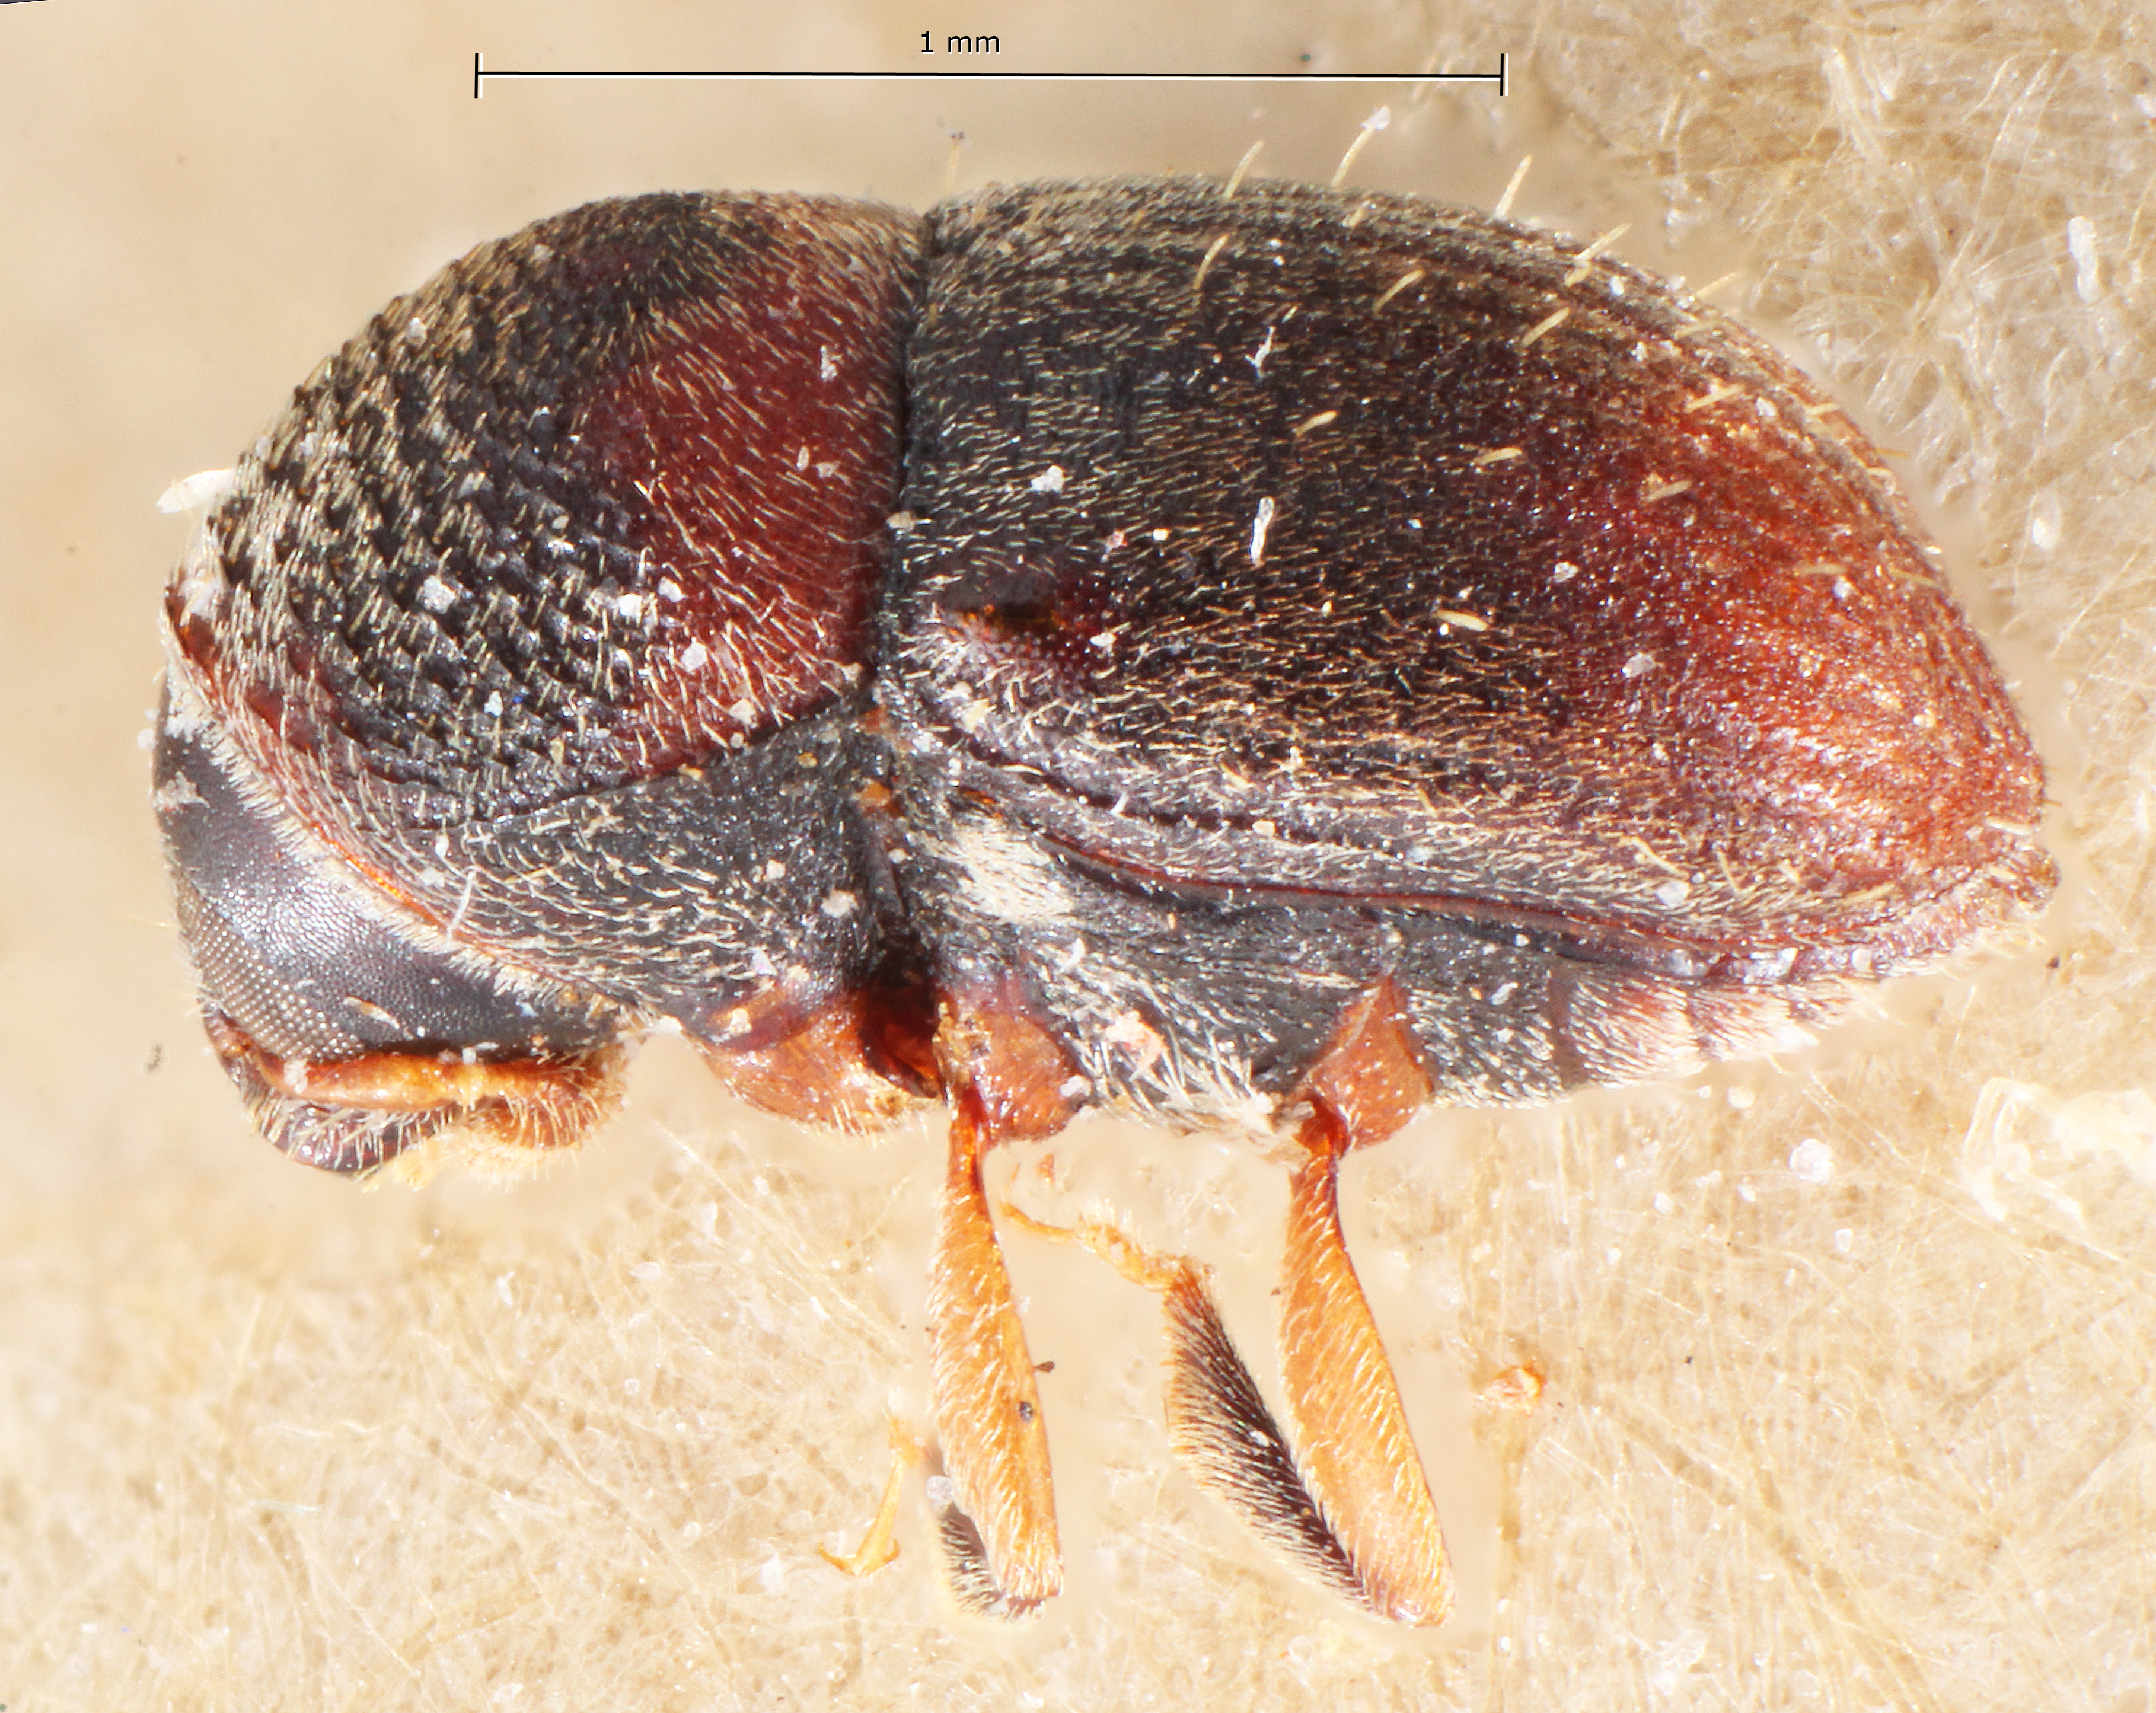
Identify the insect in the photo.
Problechilus bicolor
